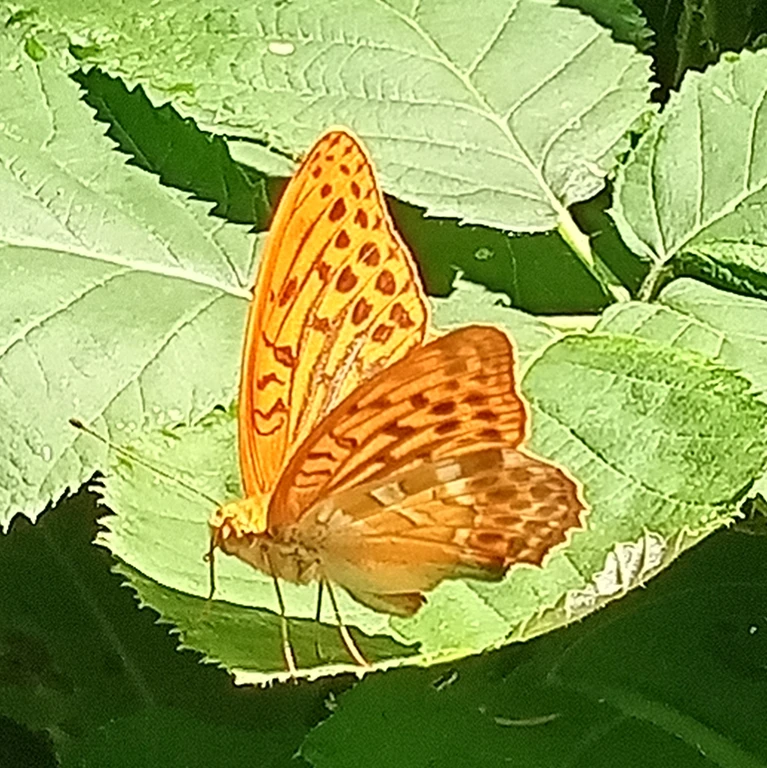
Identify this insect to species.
Argynnis paphia
